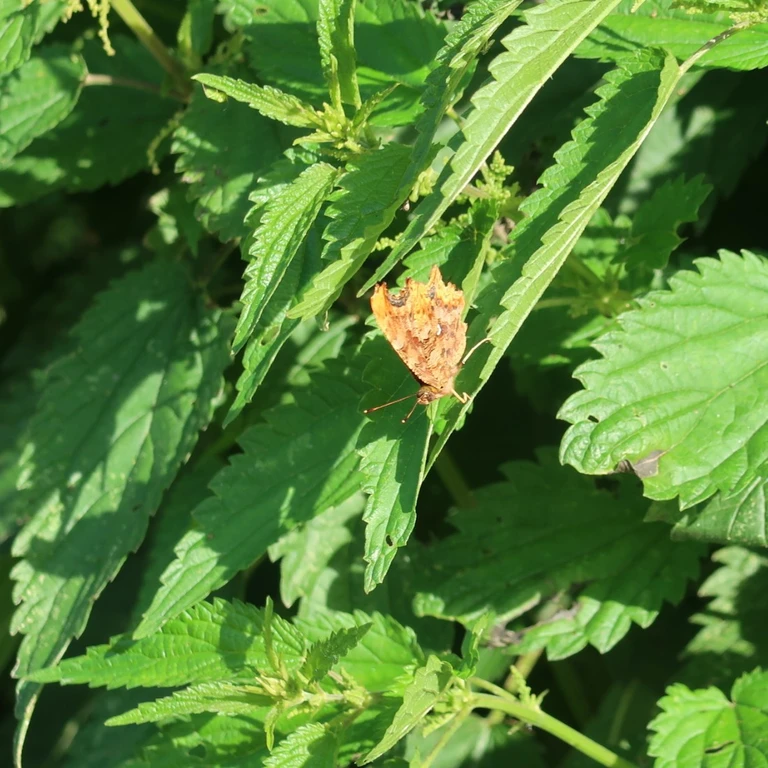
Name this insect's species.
Polygonia c-album
